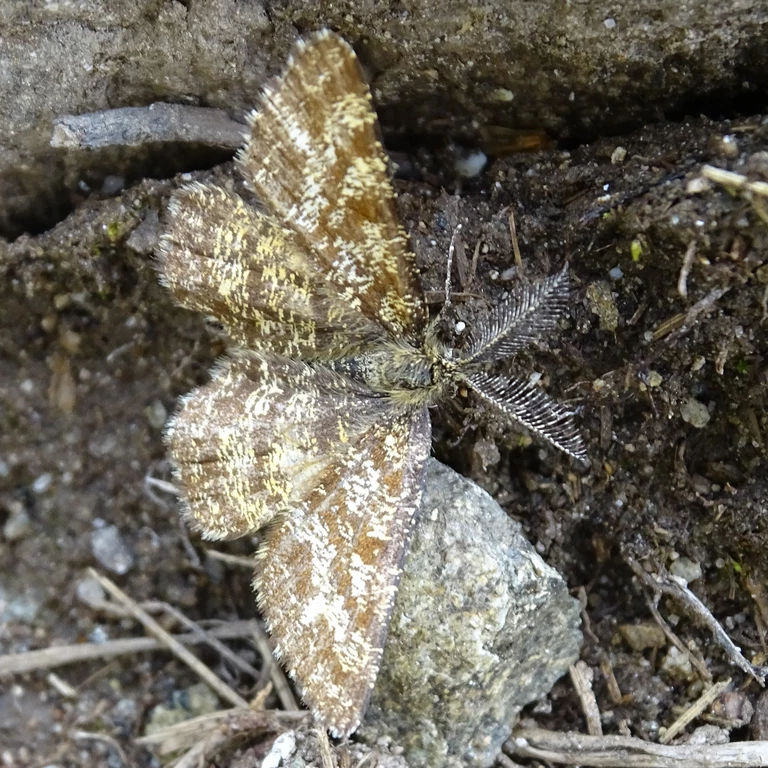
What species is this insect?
Ematurga atomaria
